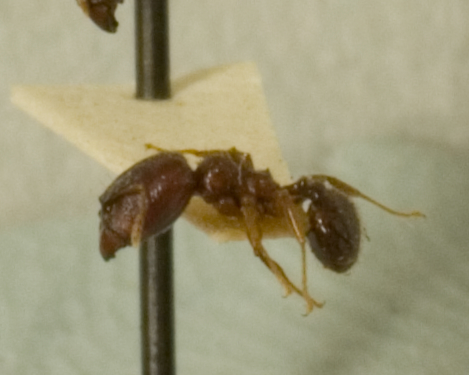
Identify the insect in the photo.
Pheidole walkeri
